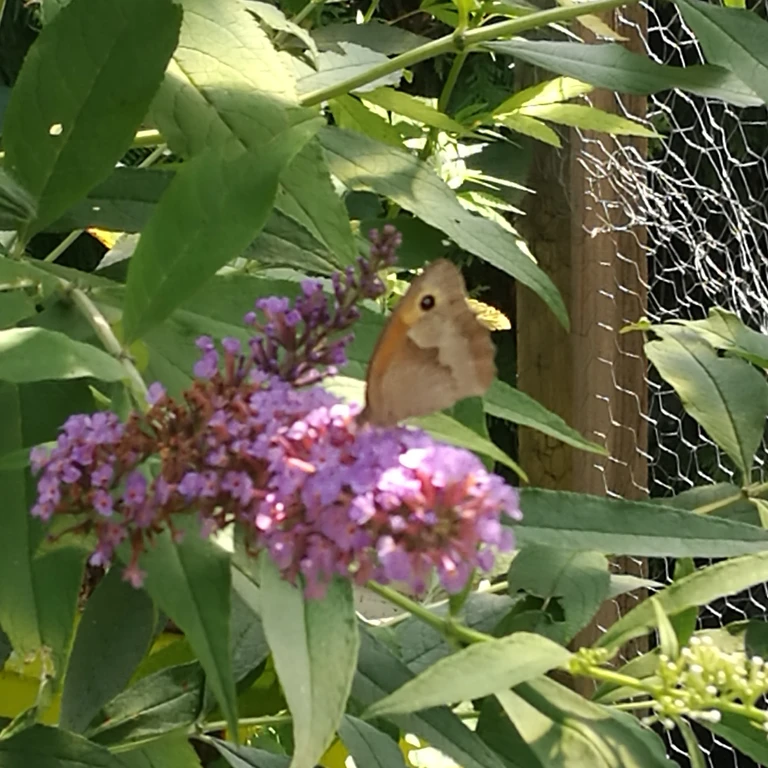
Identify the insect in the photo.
Maniola jurtina
